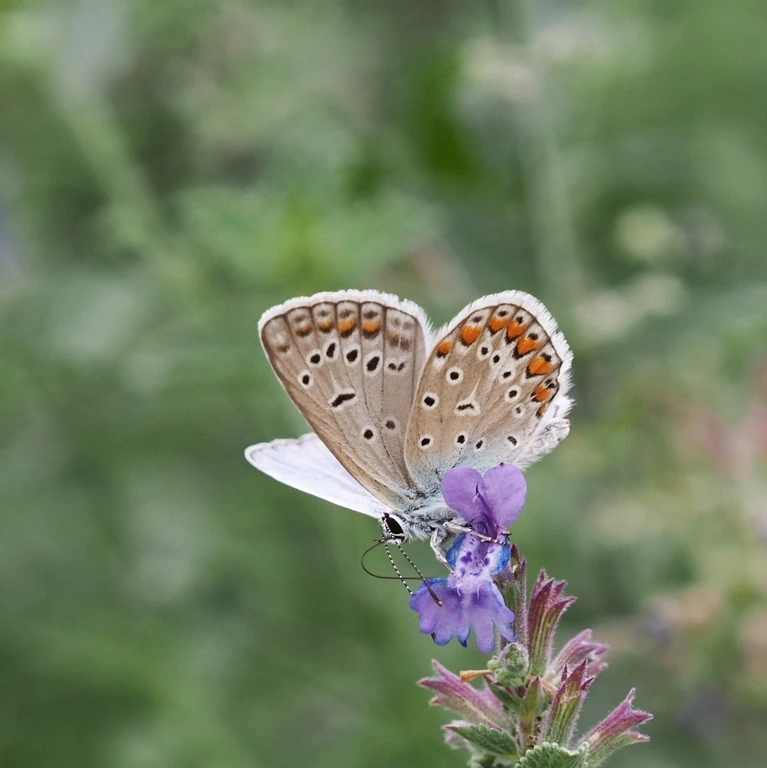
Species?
Polyommatus icarus
